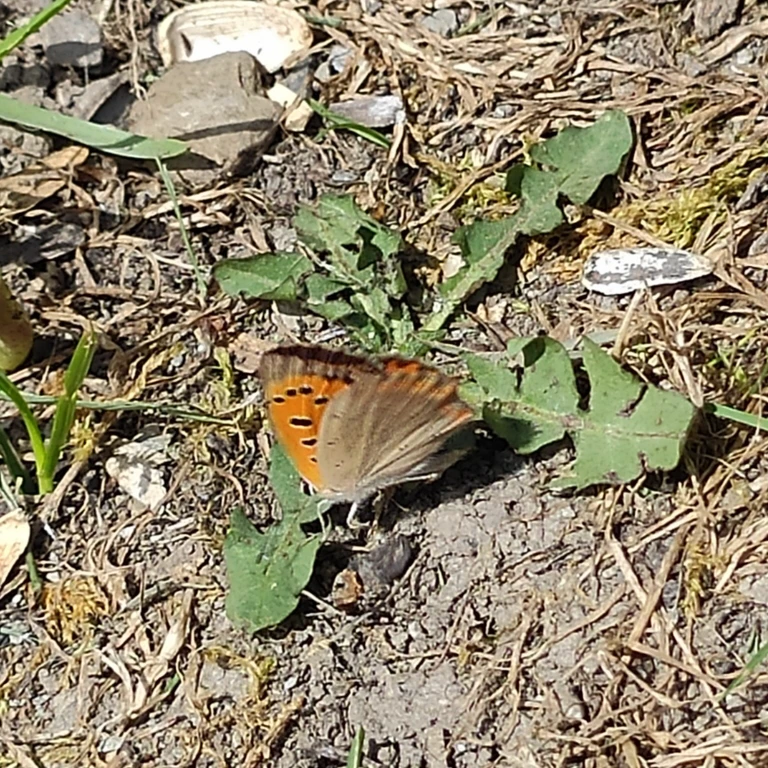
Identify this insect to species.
Lycaena phlaeas
